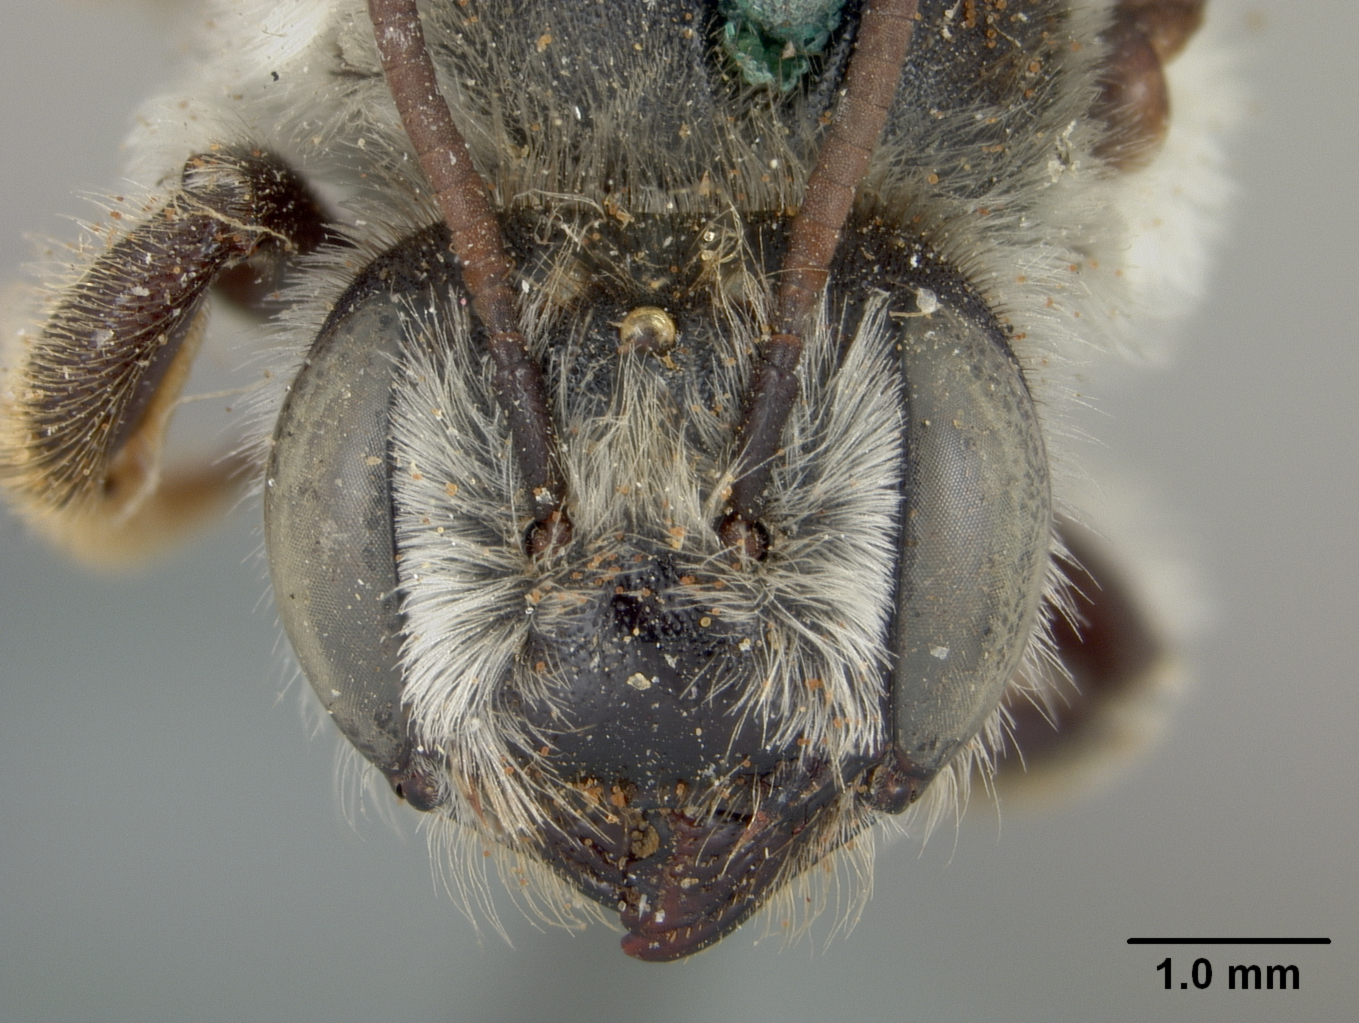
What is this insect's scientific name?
Megachile dulciana
